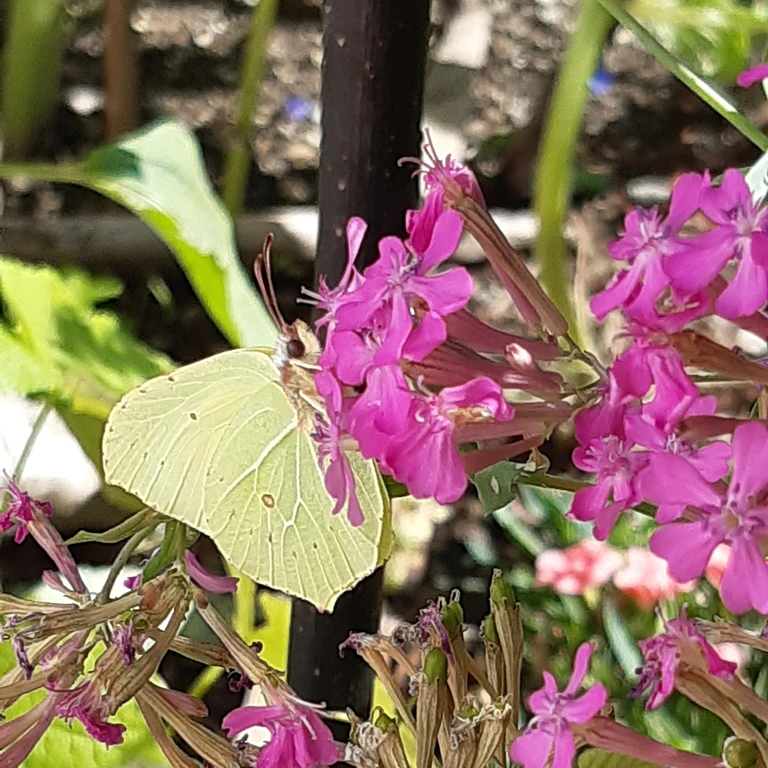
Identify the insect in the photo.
Gonepteryx rhamni
